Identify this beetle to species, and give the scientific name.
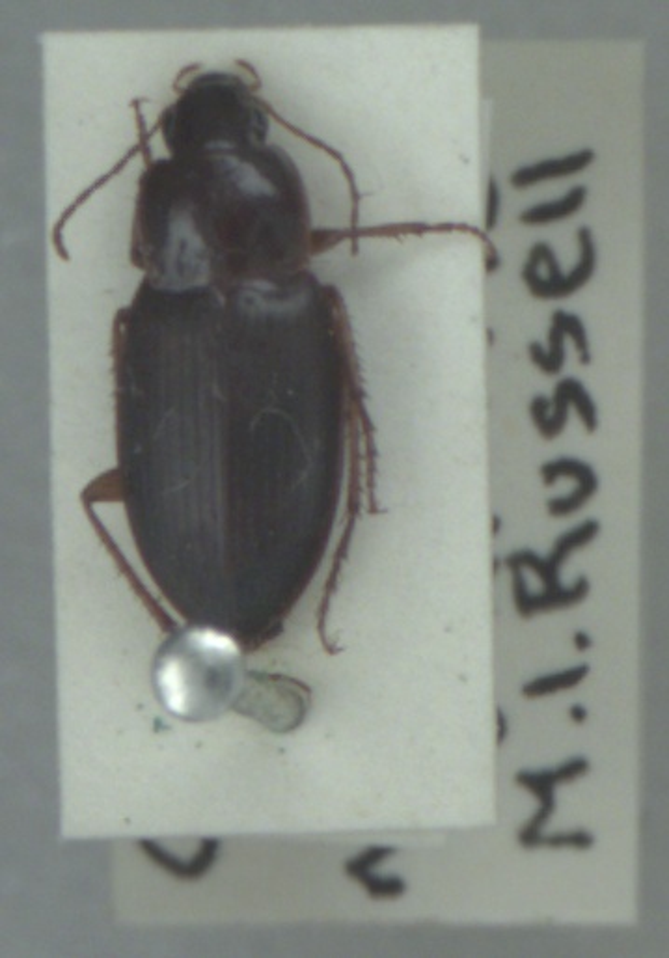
Calathus mollis
